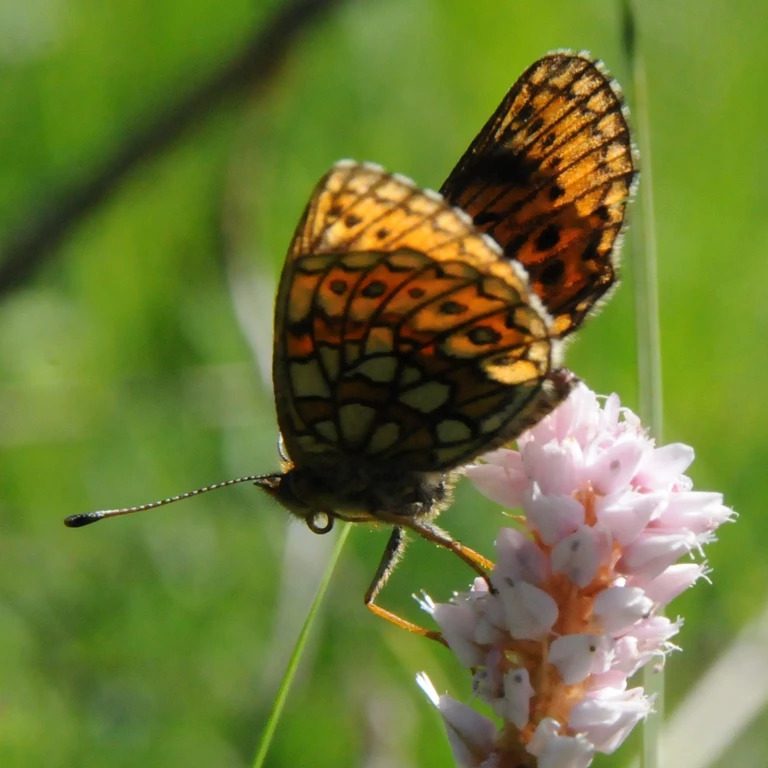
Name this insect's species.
Boloria eunomia
